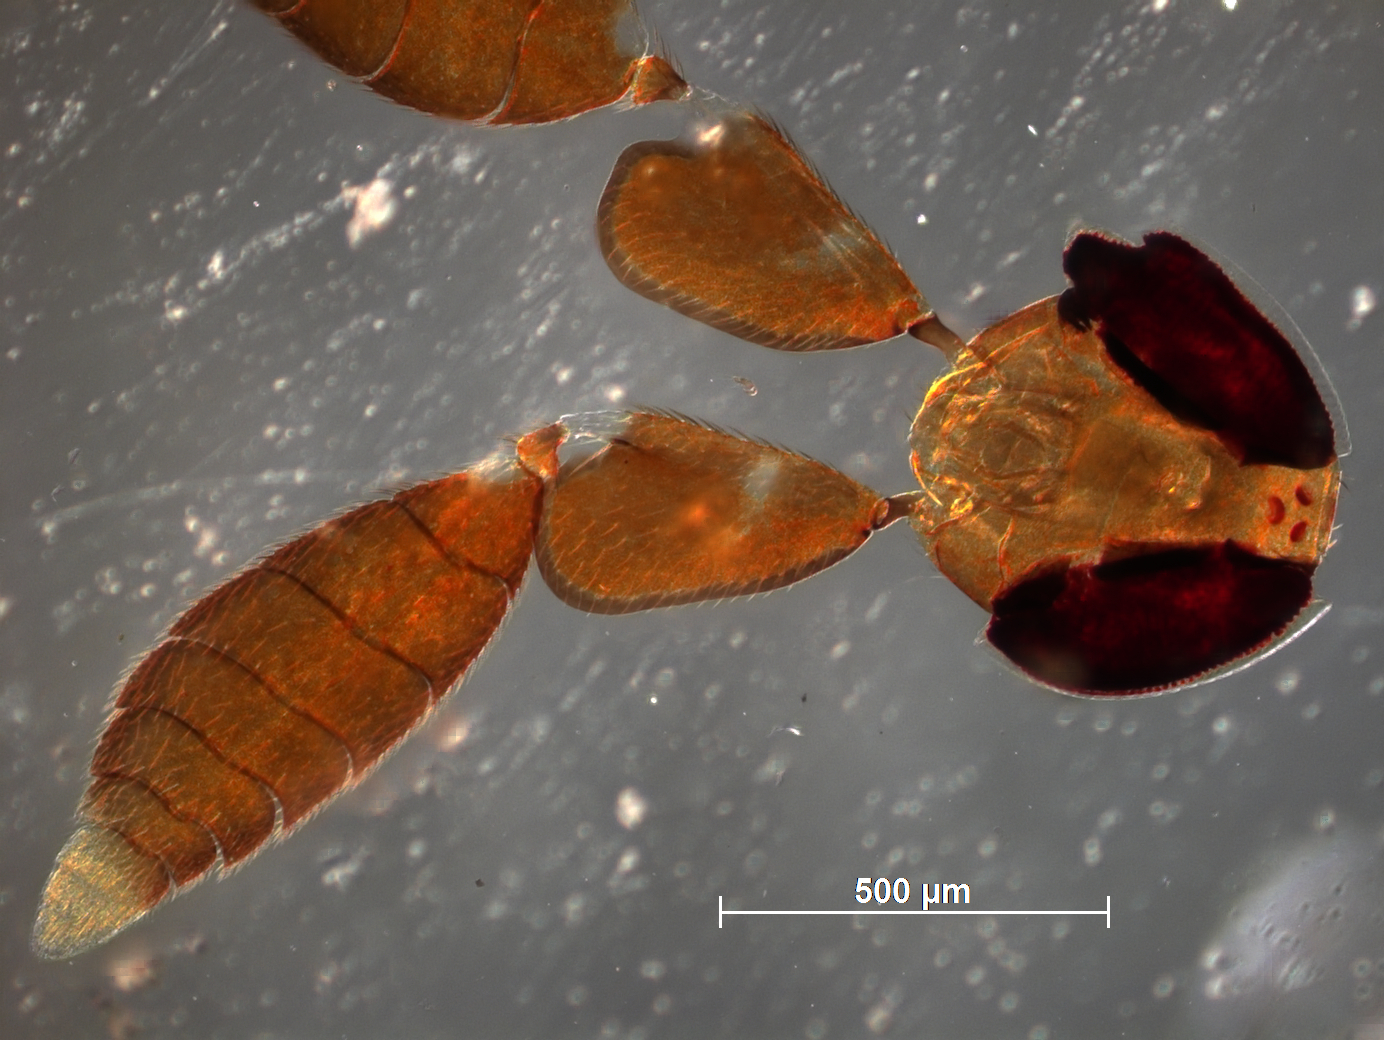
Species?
Cryptanusia albiclava
